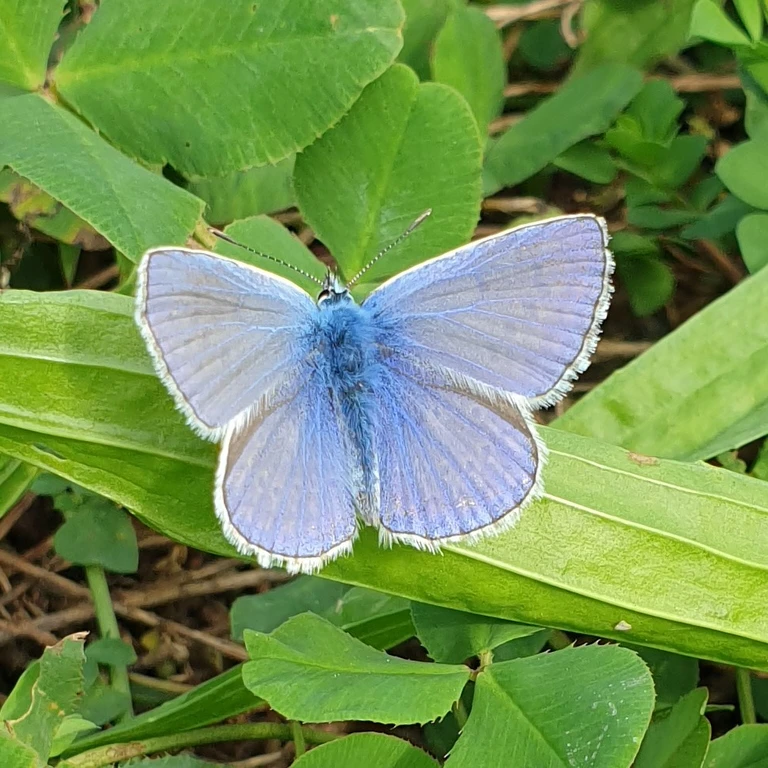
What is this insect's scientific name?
Polyommatus icarus
